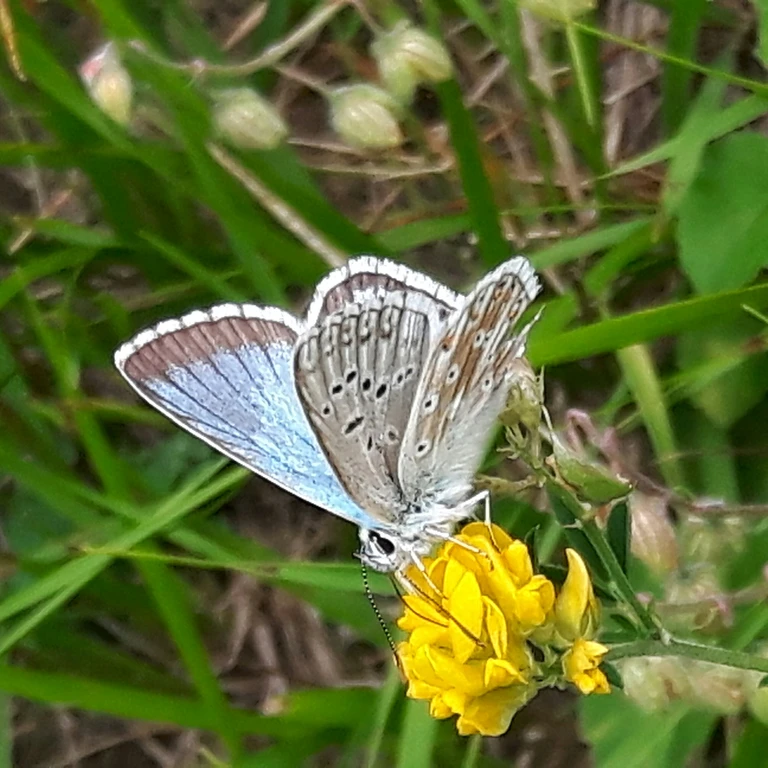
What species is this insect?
Lysandra coridon
